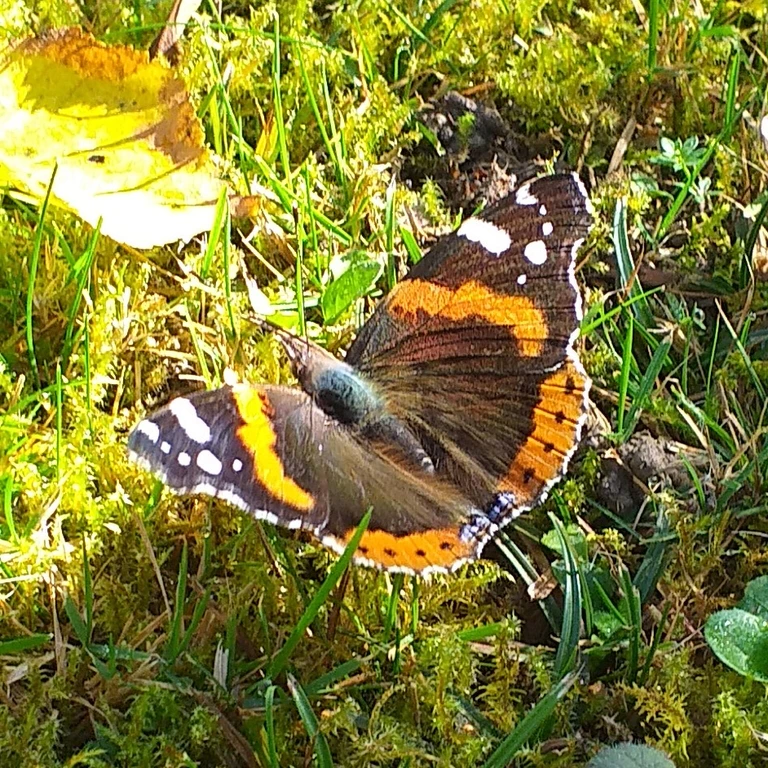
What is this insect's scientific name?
Vanessa atalanta
